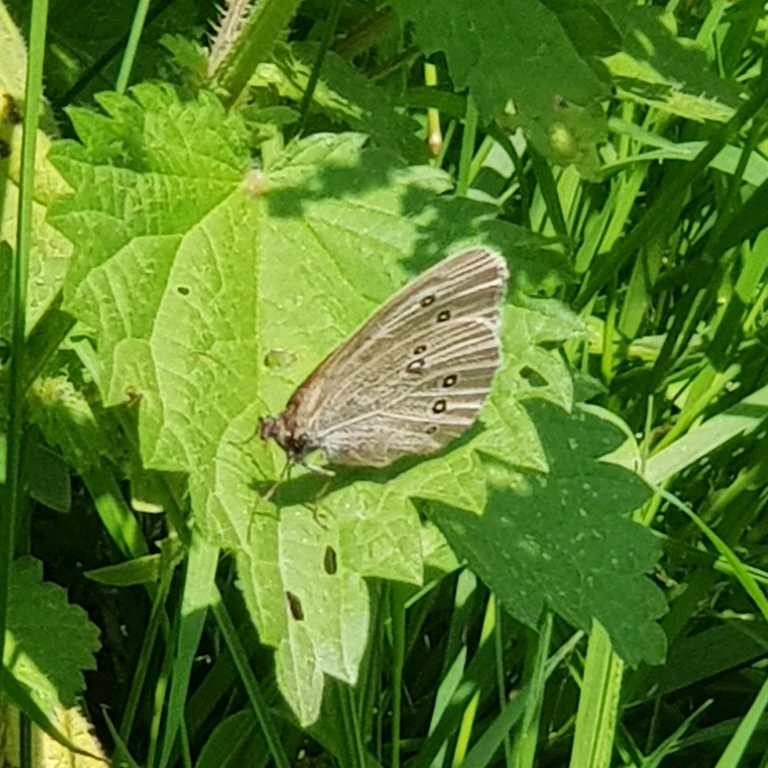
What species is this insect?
Aphantopus hyperantus
